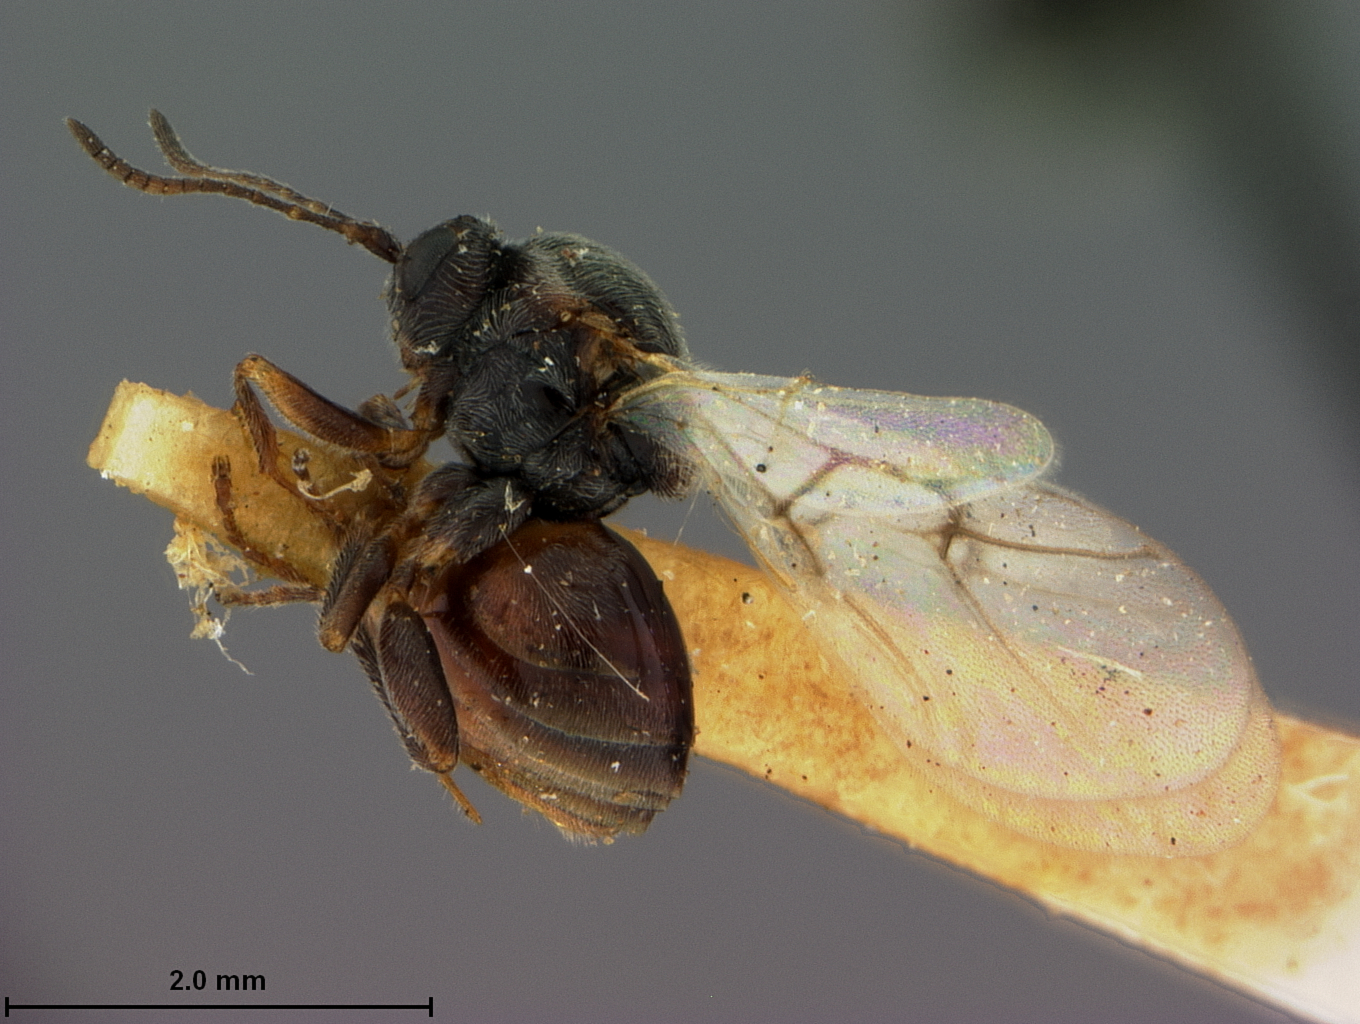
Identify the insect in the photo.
Cynips nigricens
